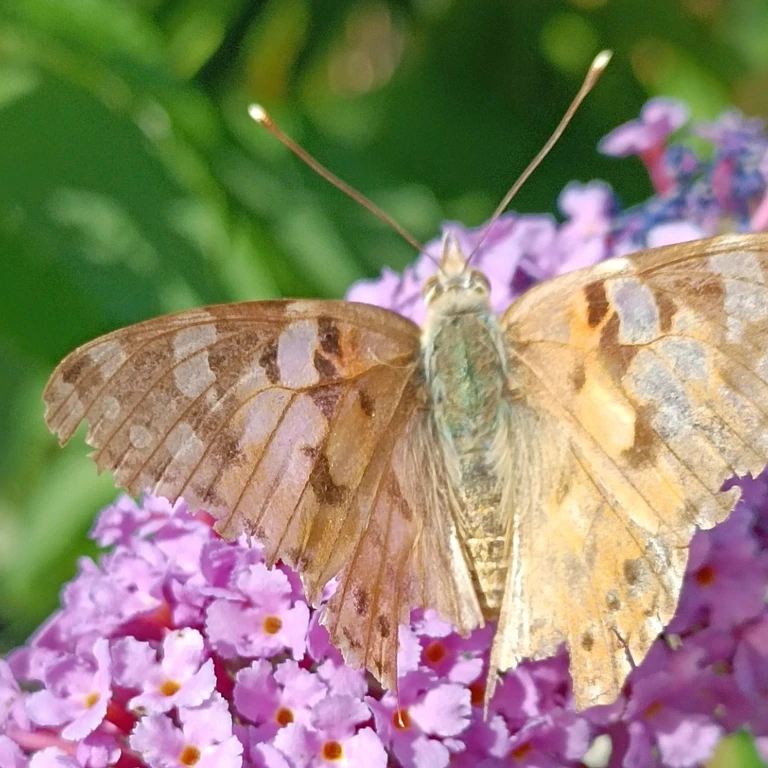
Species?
Vanessa cardui
